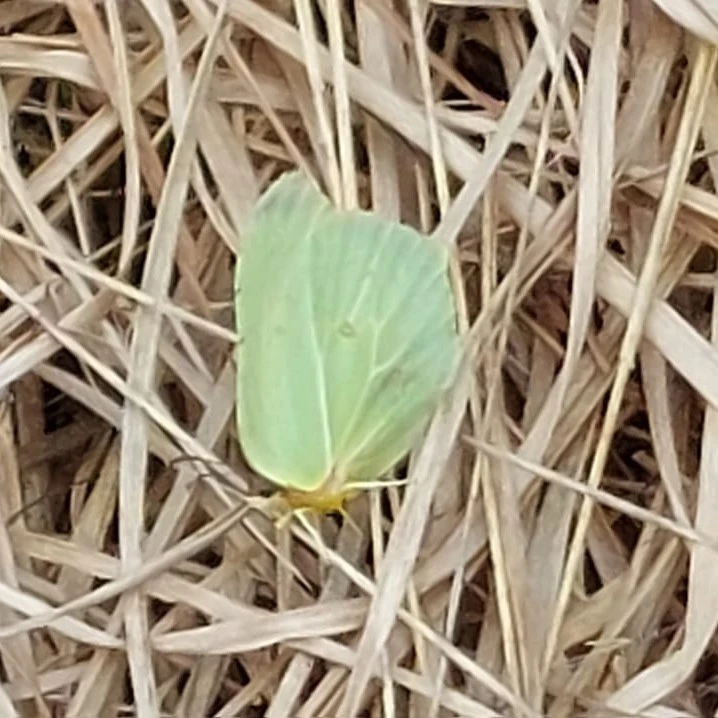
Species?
Gonepteryx rhamni
